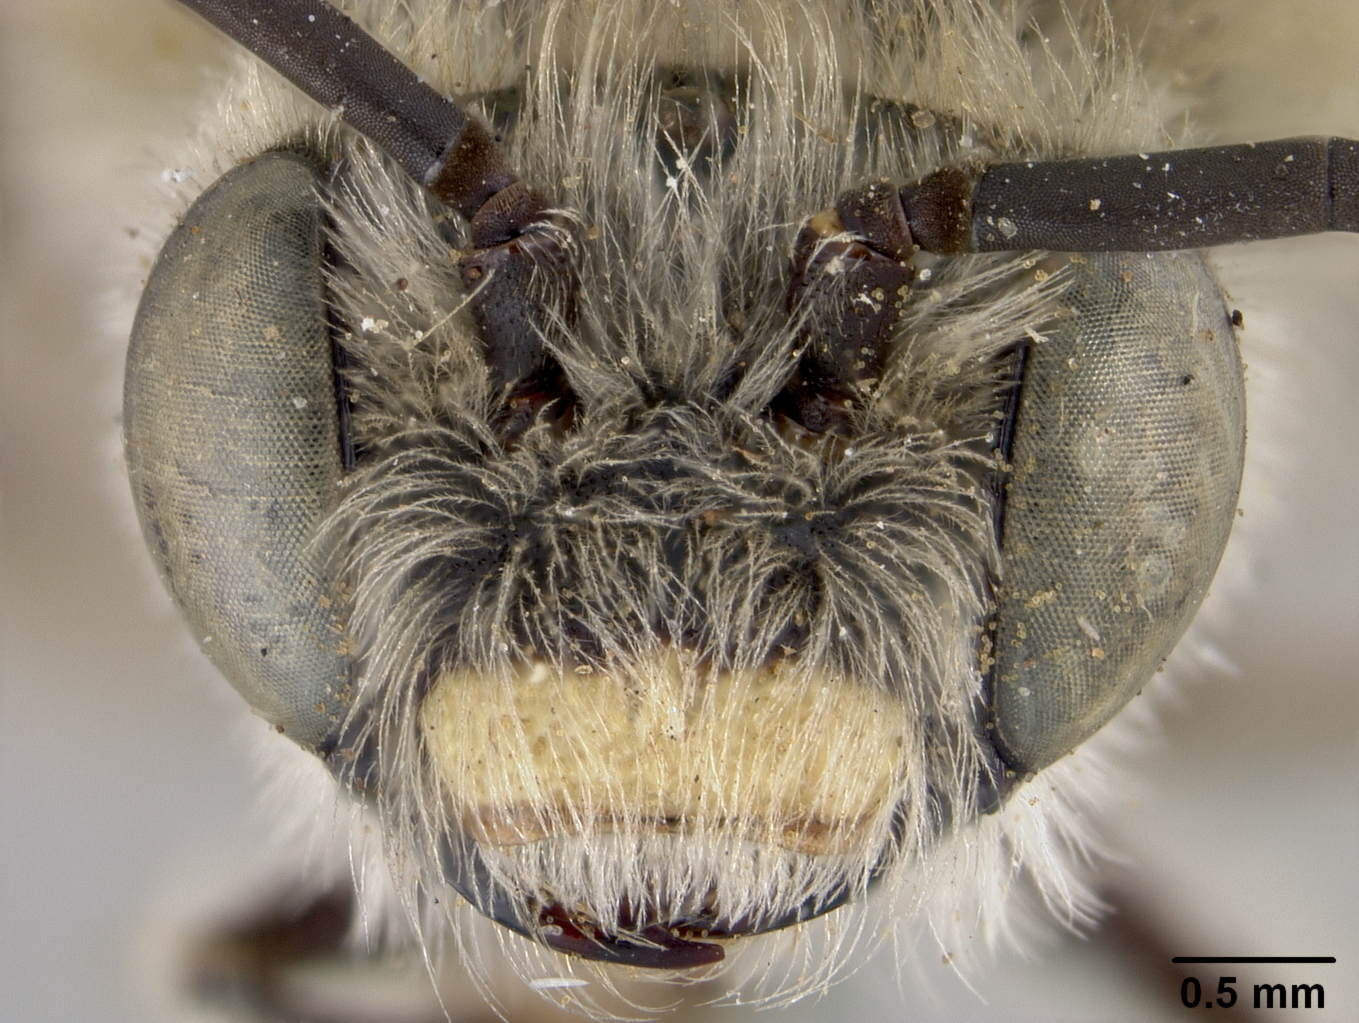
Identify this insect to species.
Melissodes crenulaticornis
